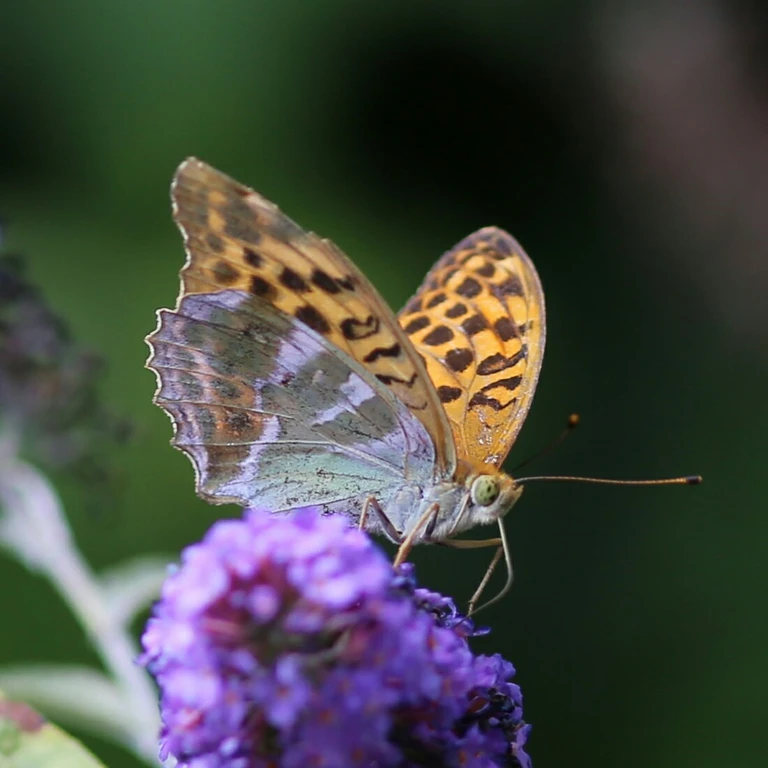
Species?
Argynnis paphia
